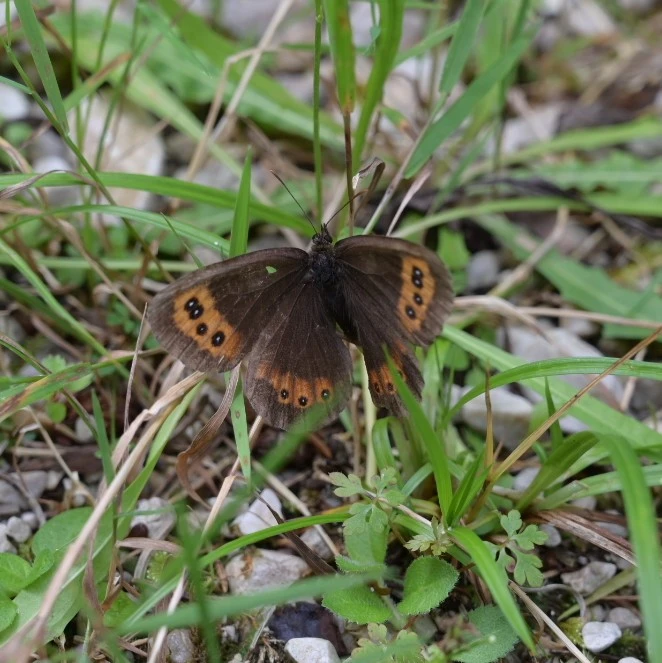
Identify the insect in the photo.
Erebia aethiops
